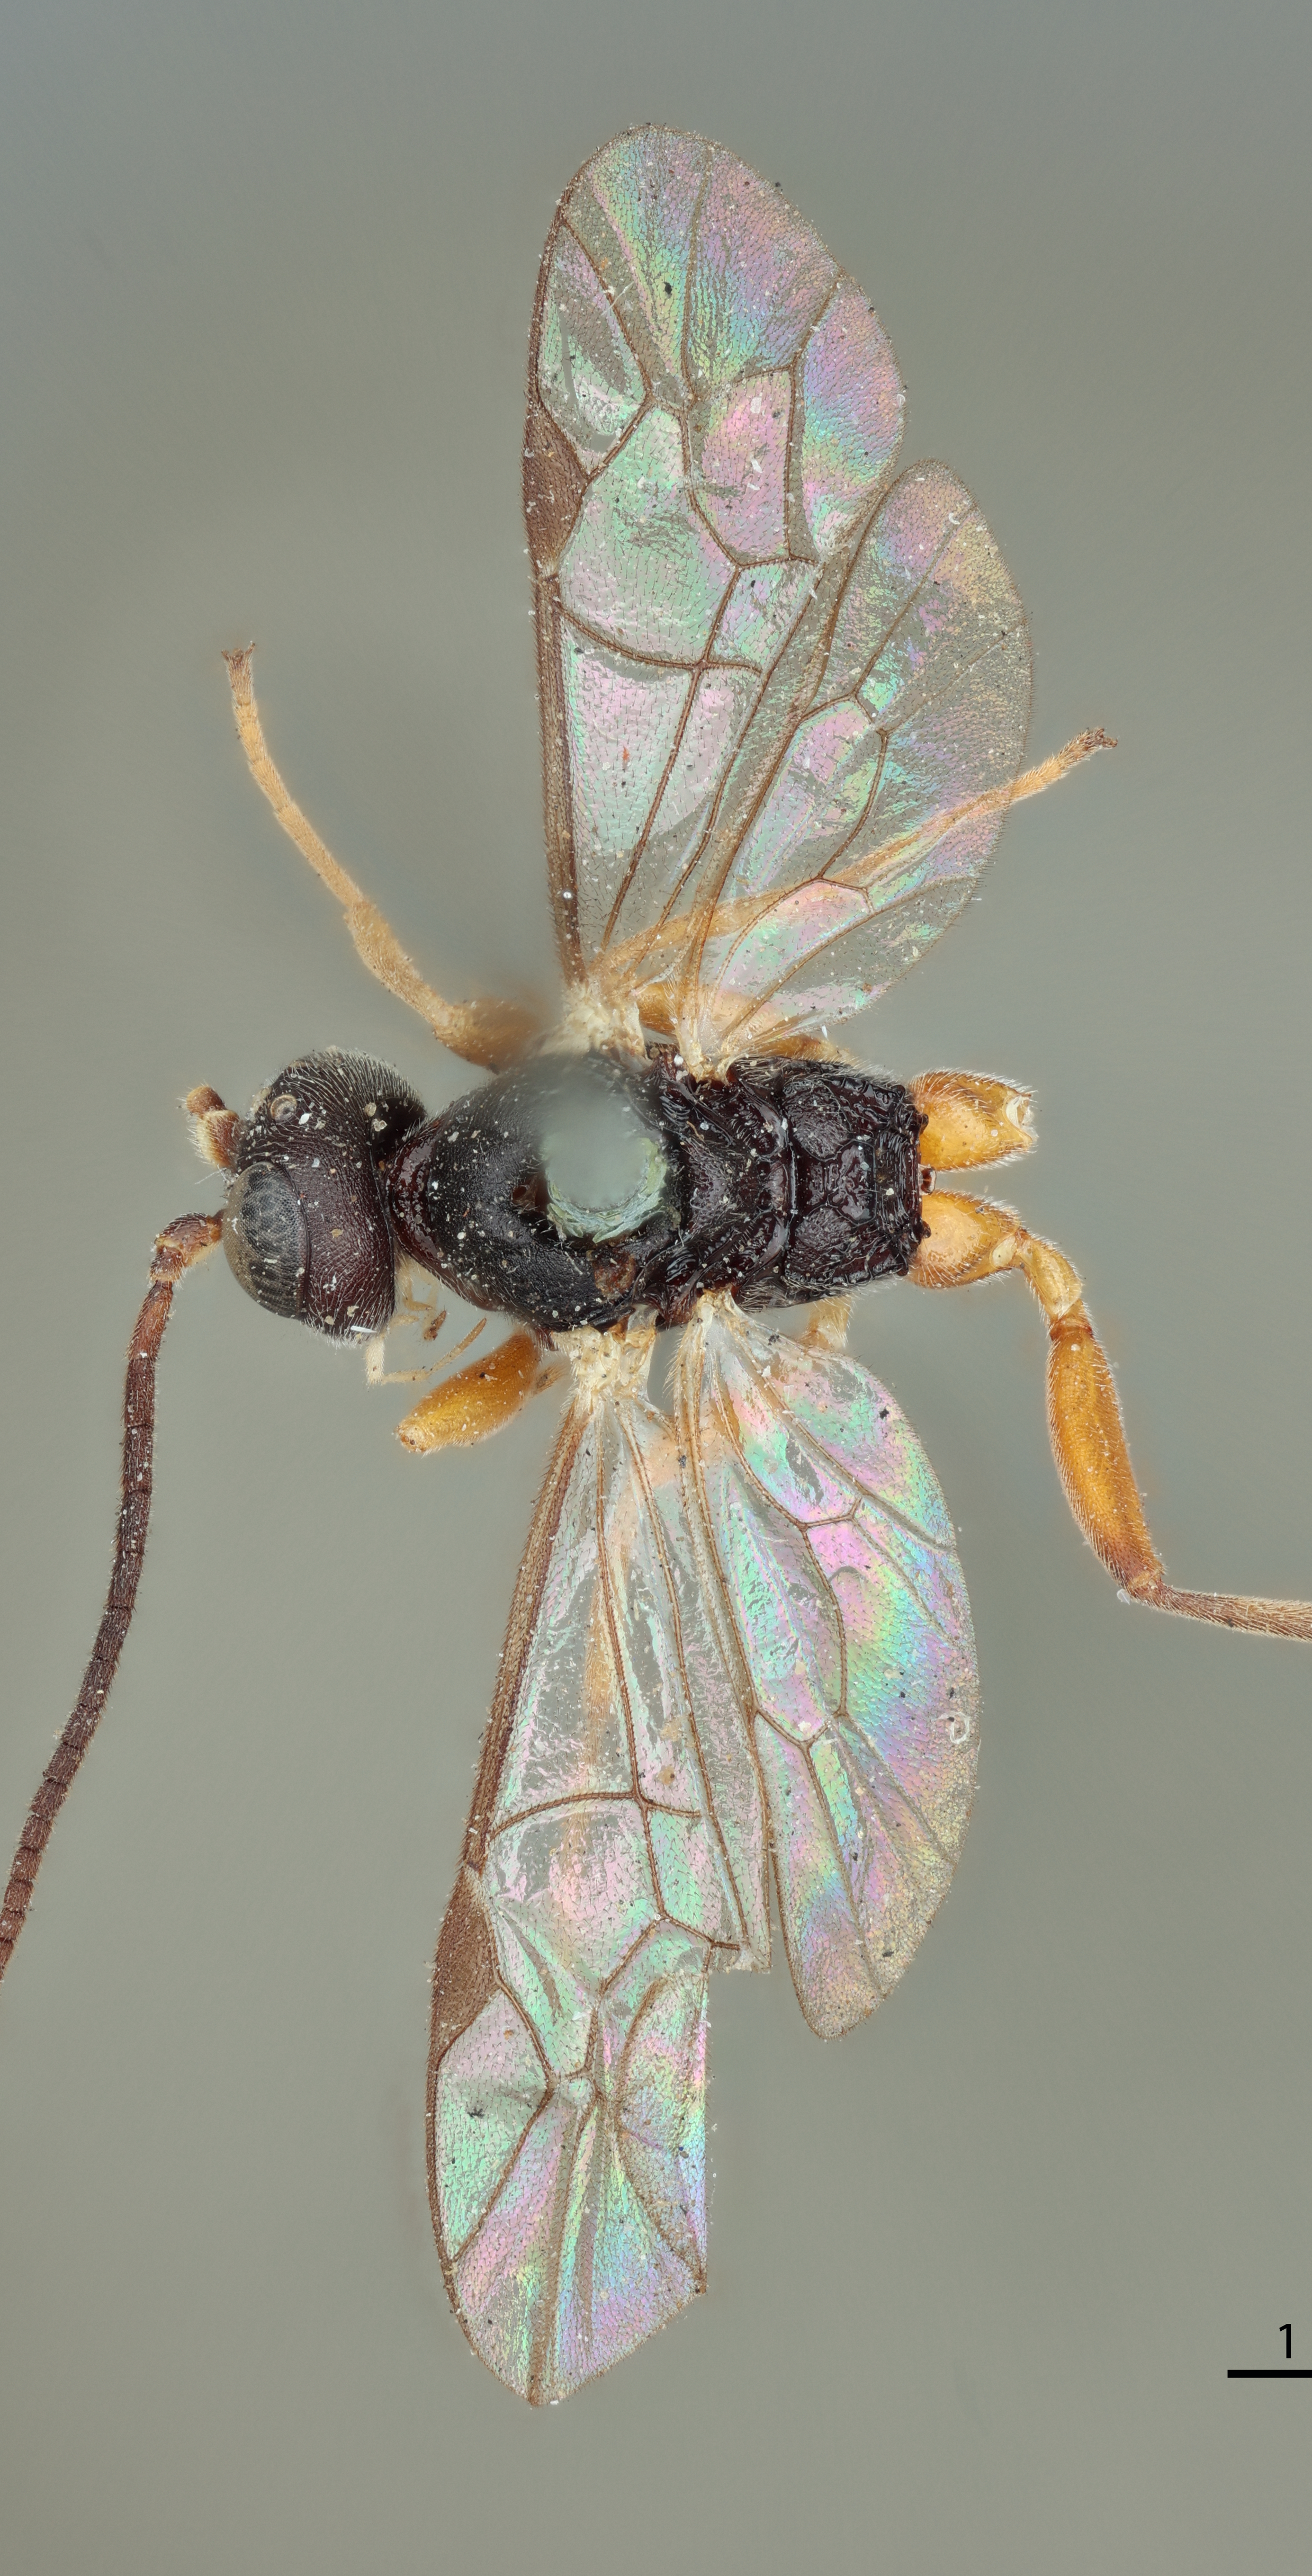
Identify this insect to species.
Hemiteles cressoni
